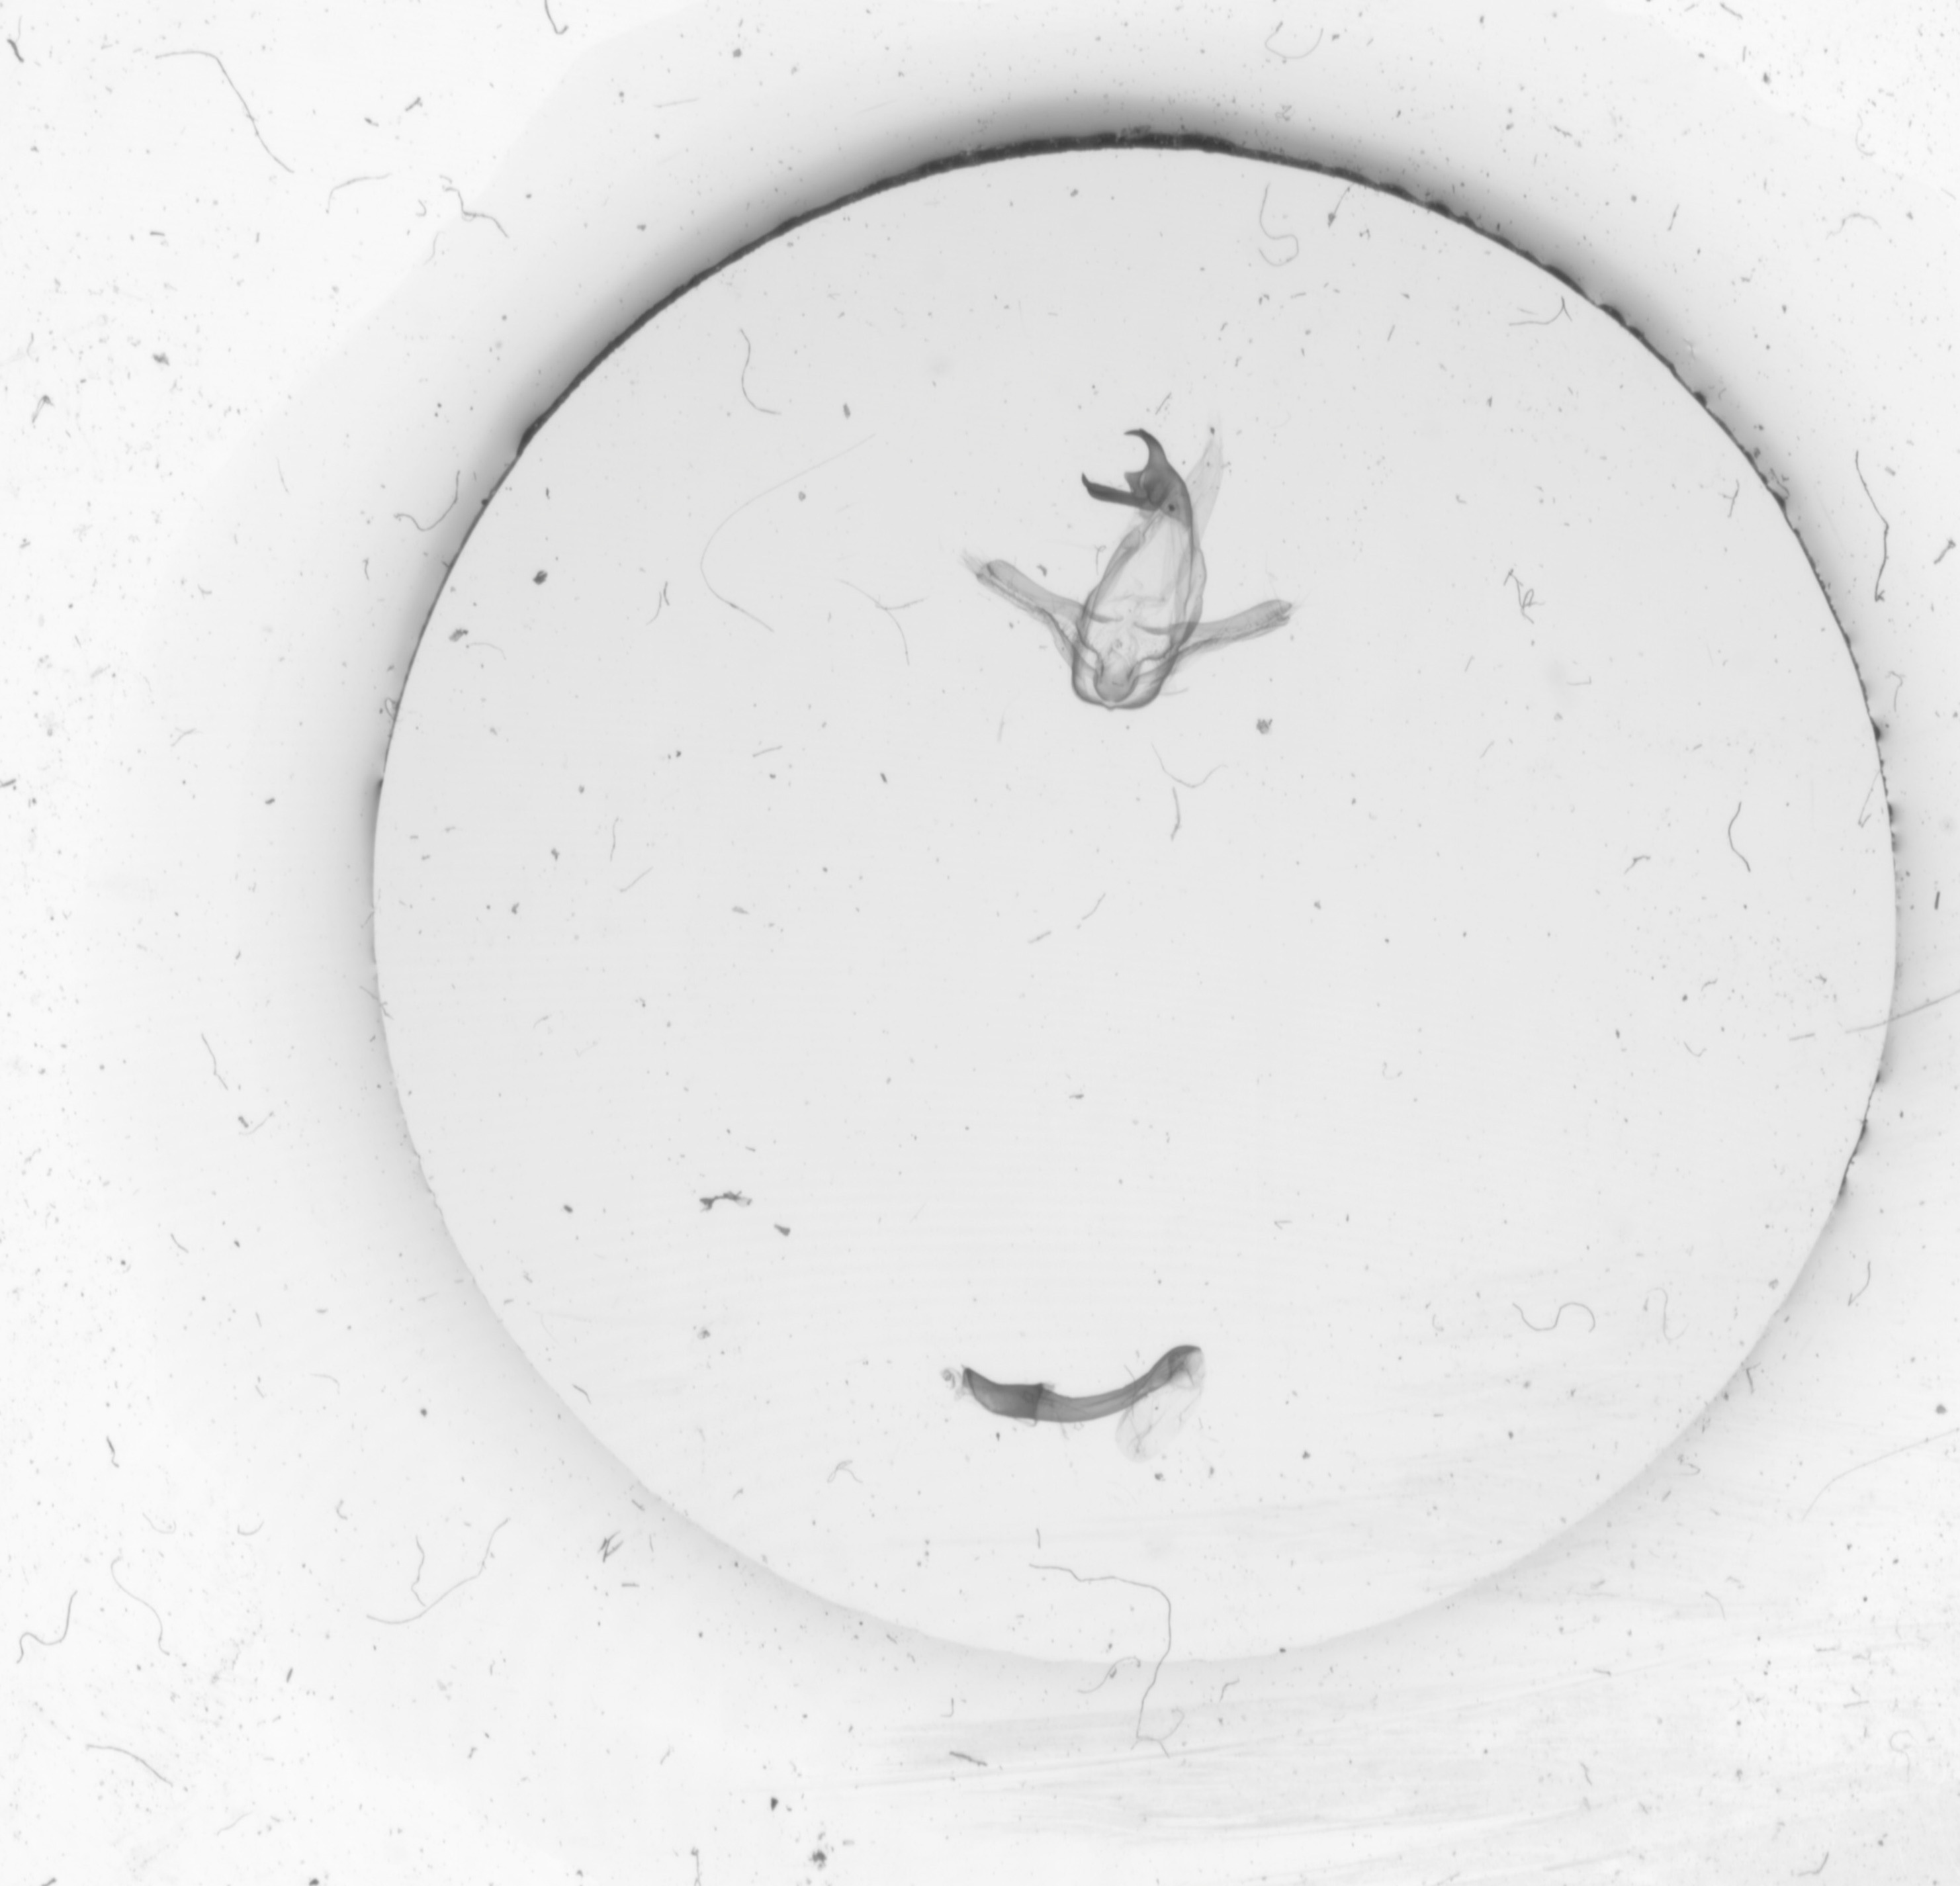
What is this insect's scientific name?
Urgedra viridiflava
